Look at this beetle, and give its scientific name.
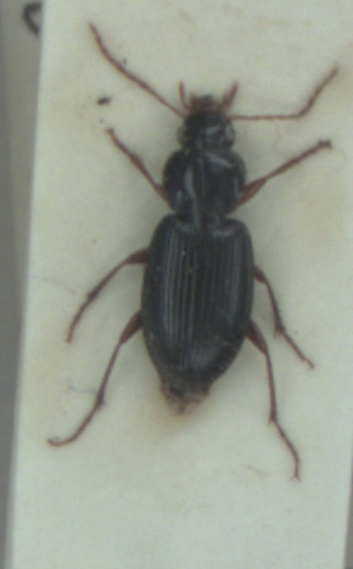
Synuchus vivalis
